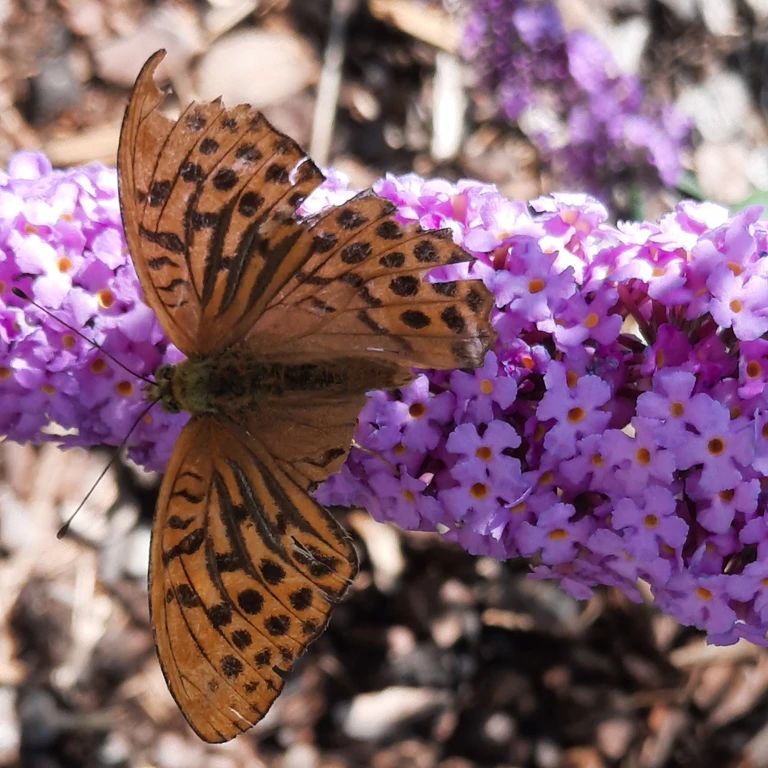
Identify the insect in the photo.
Argynnis paphia
